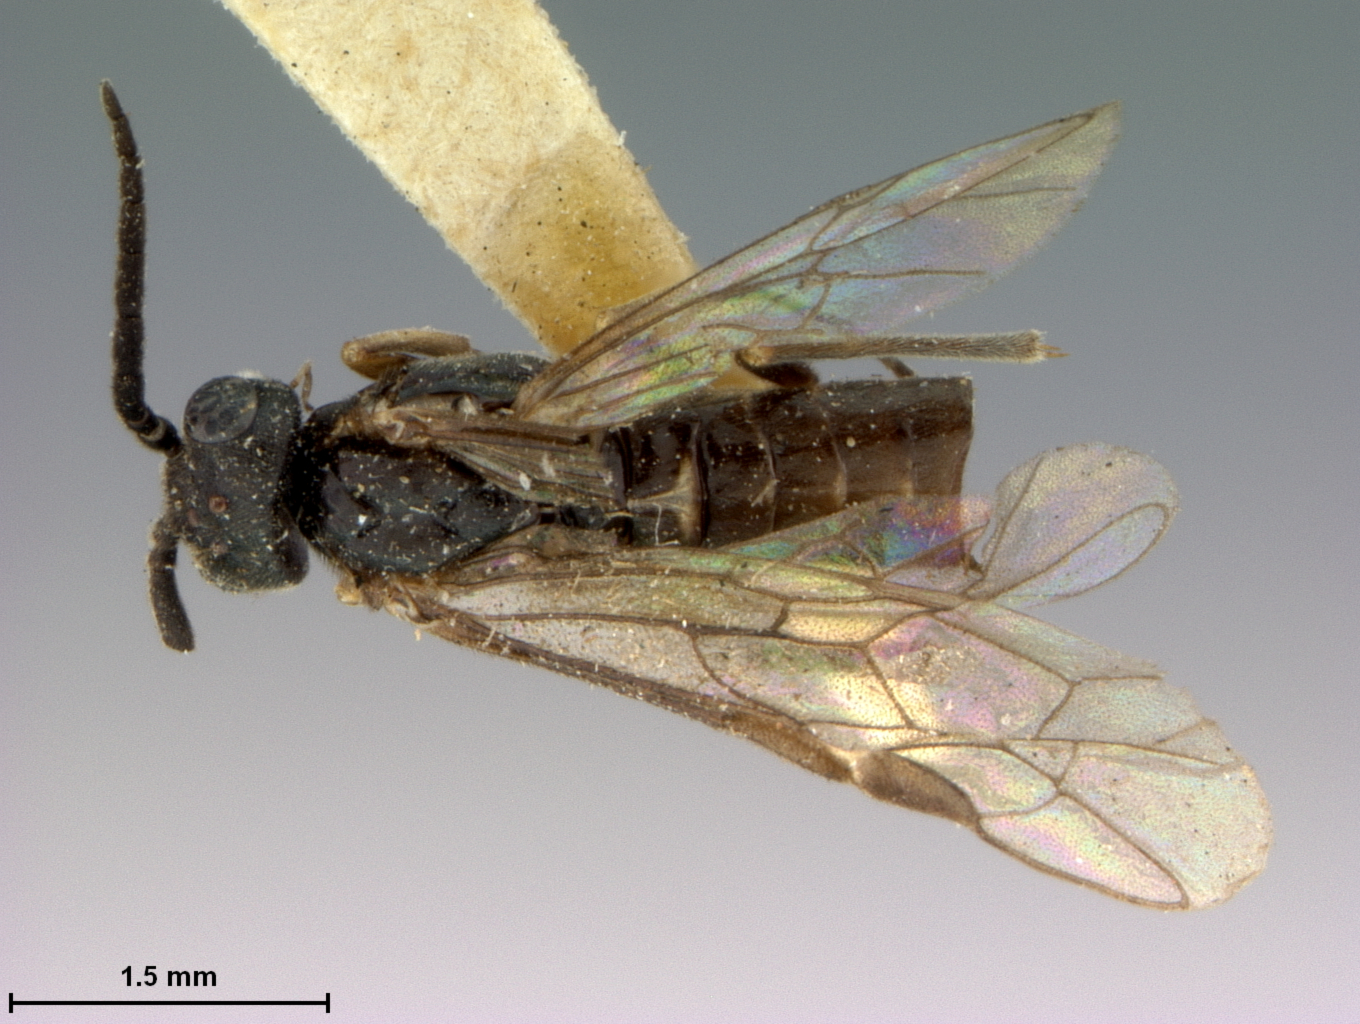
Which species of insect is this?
Emphytus coloradensis
